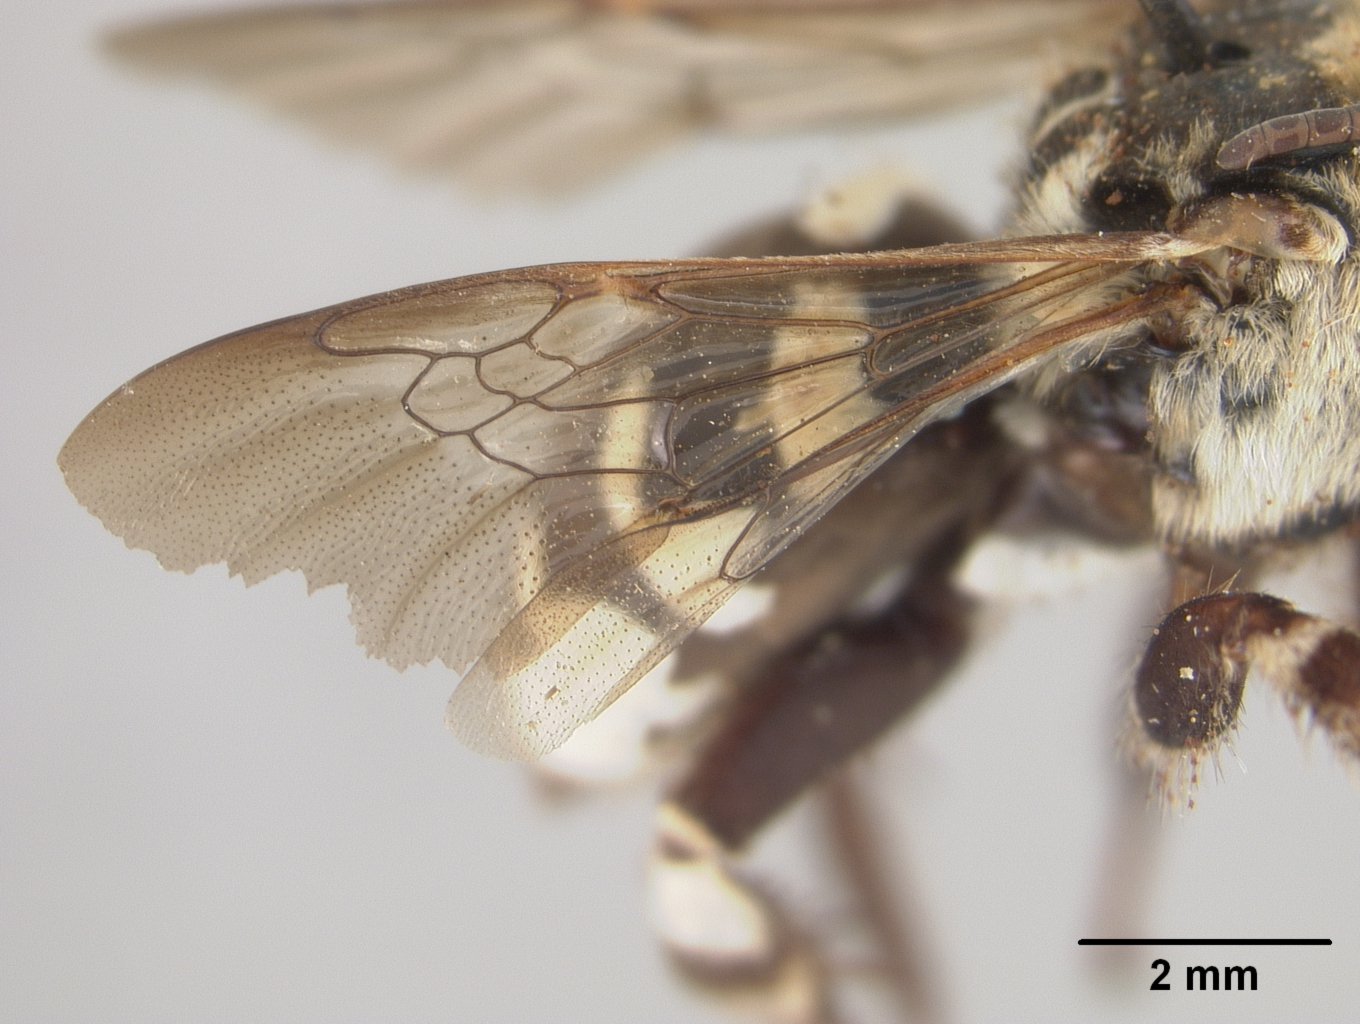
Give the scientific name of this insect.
Ericrocis melectoides
